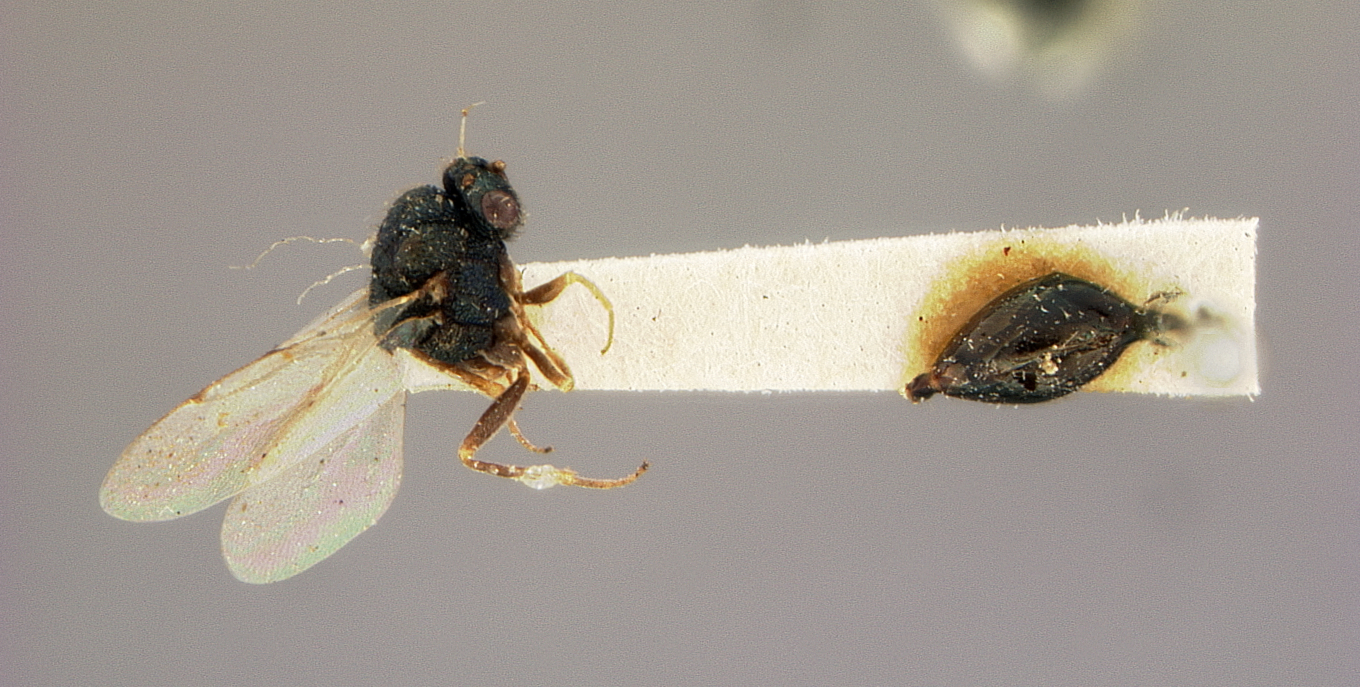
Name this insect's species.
Metagea kirbyi
